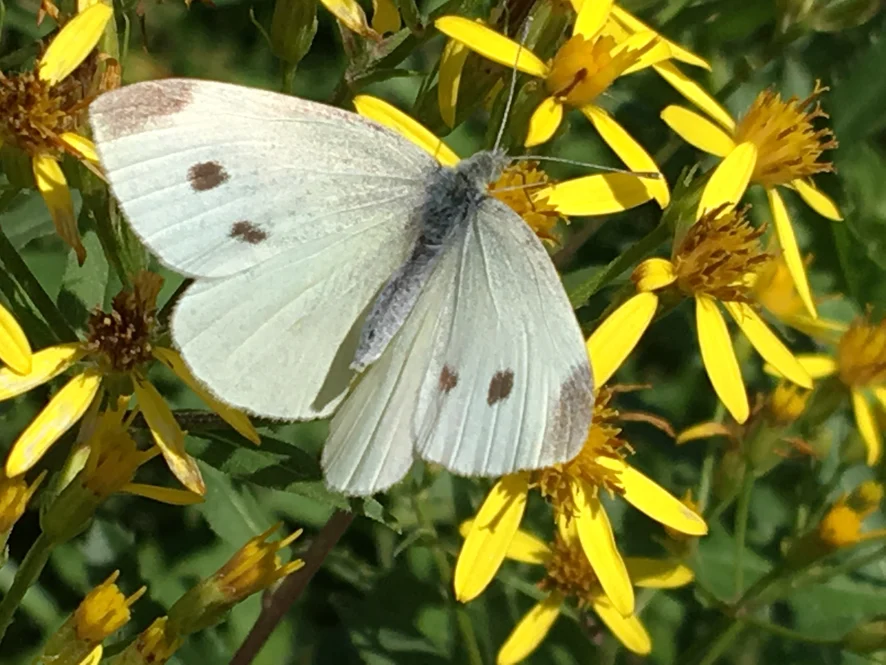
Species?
Pieris rapae
